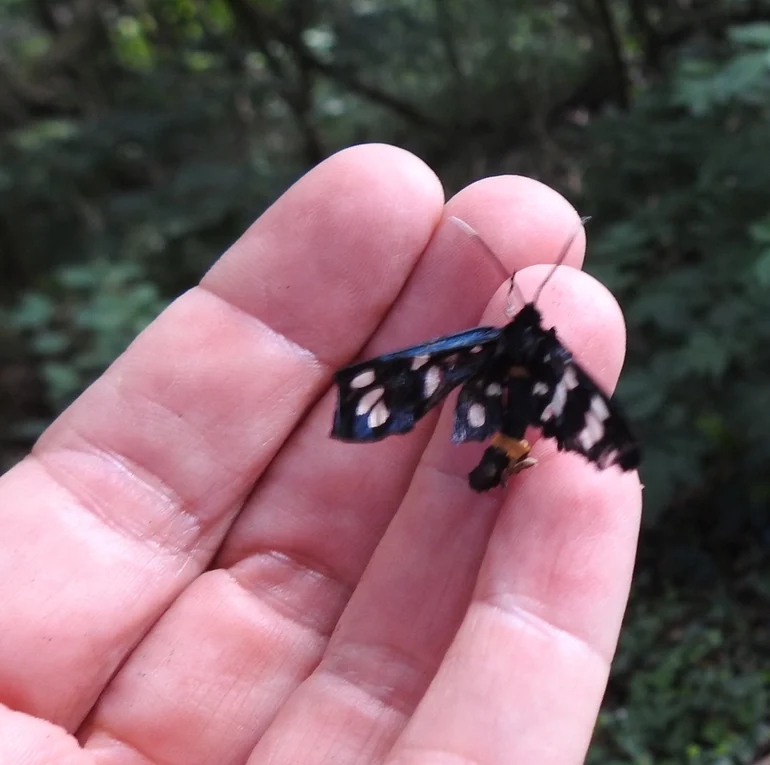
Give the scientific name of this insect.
Amata phegea
